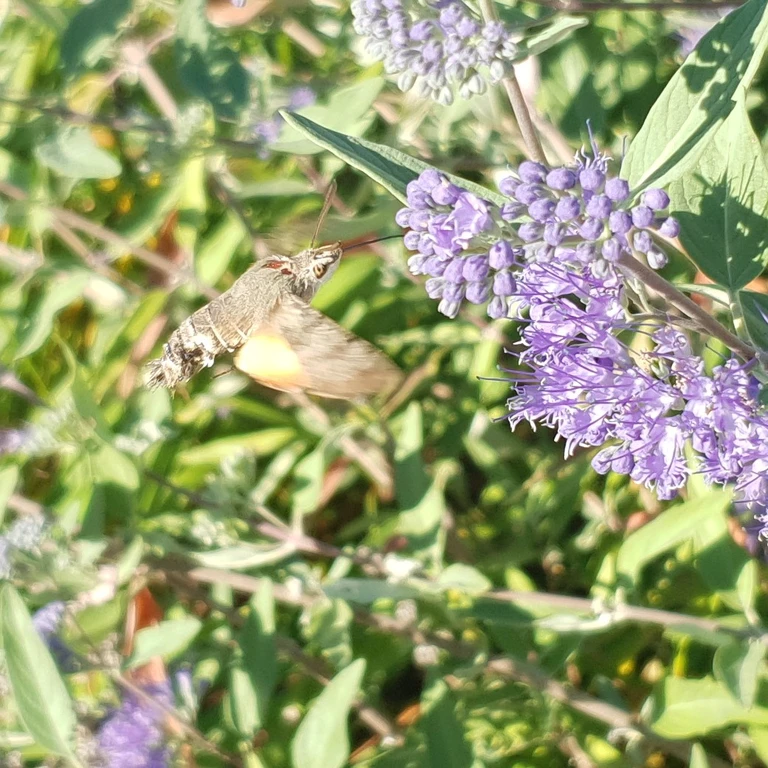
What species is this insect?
Macroglossum stellatarum
